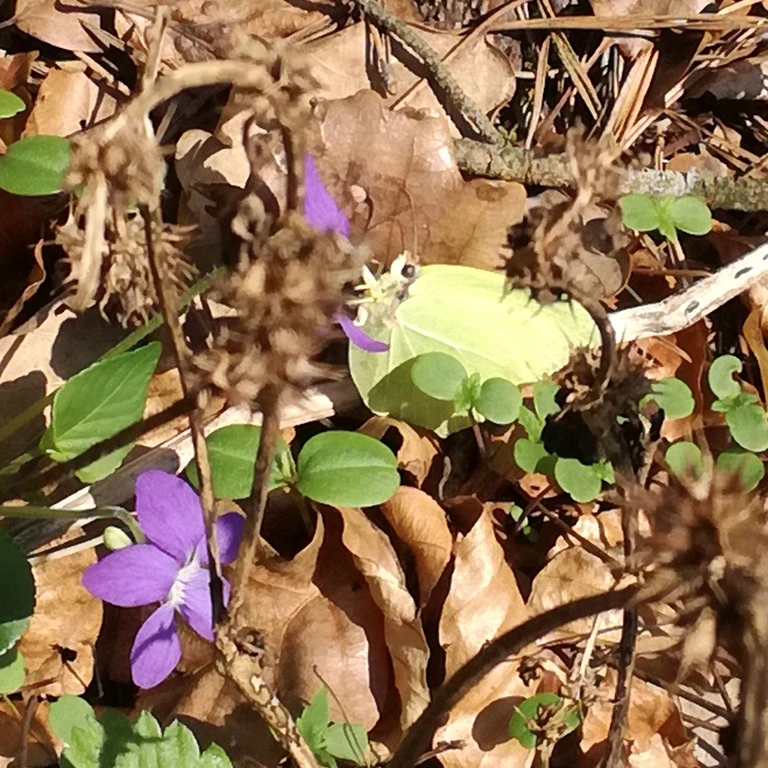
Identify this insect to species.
Gonepteryx rhamni
